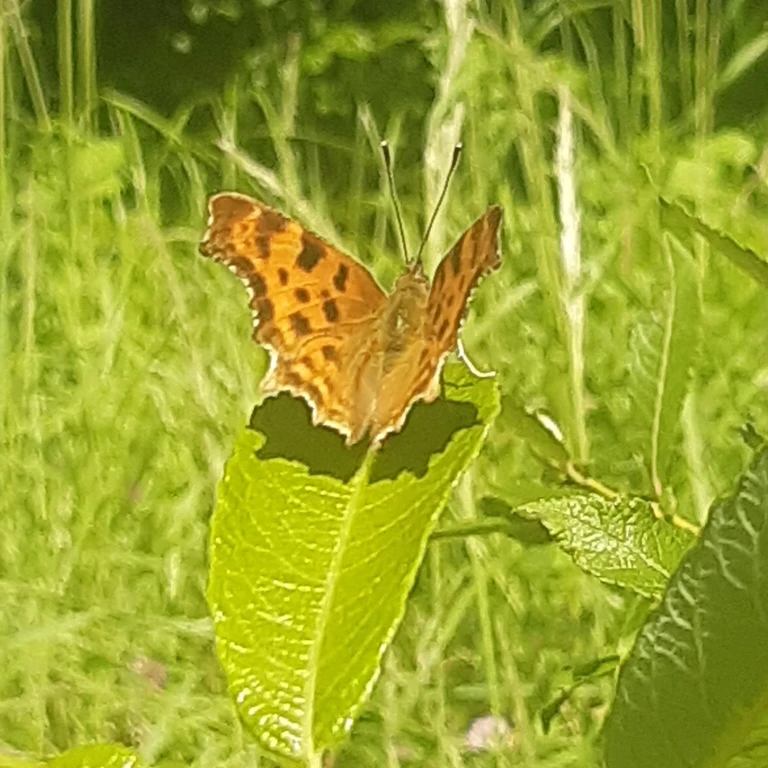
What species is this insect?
Polygonia c-album
